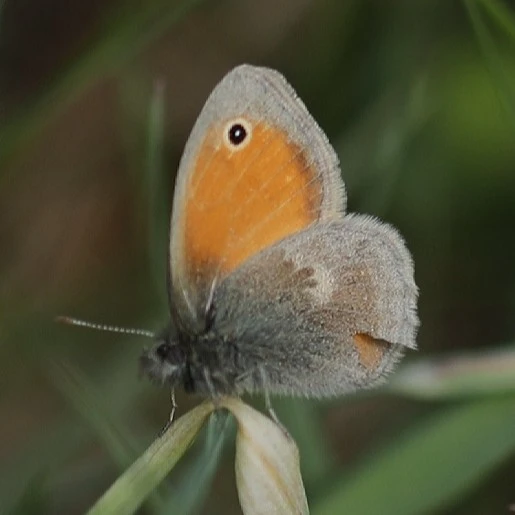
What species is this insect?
Coenonympha pamphilus
